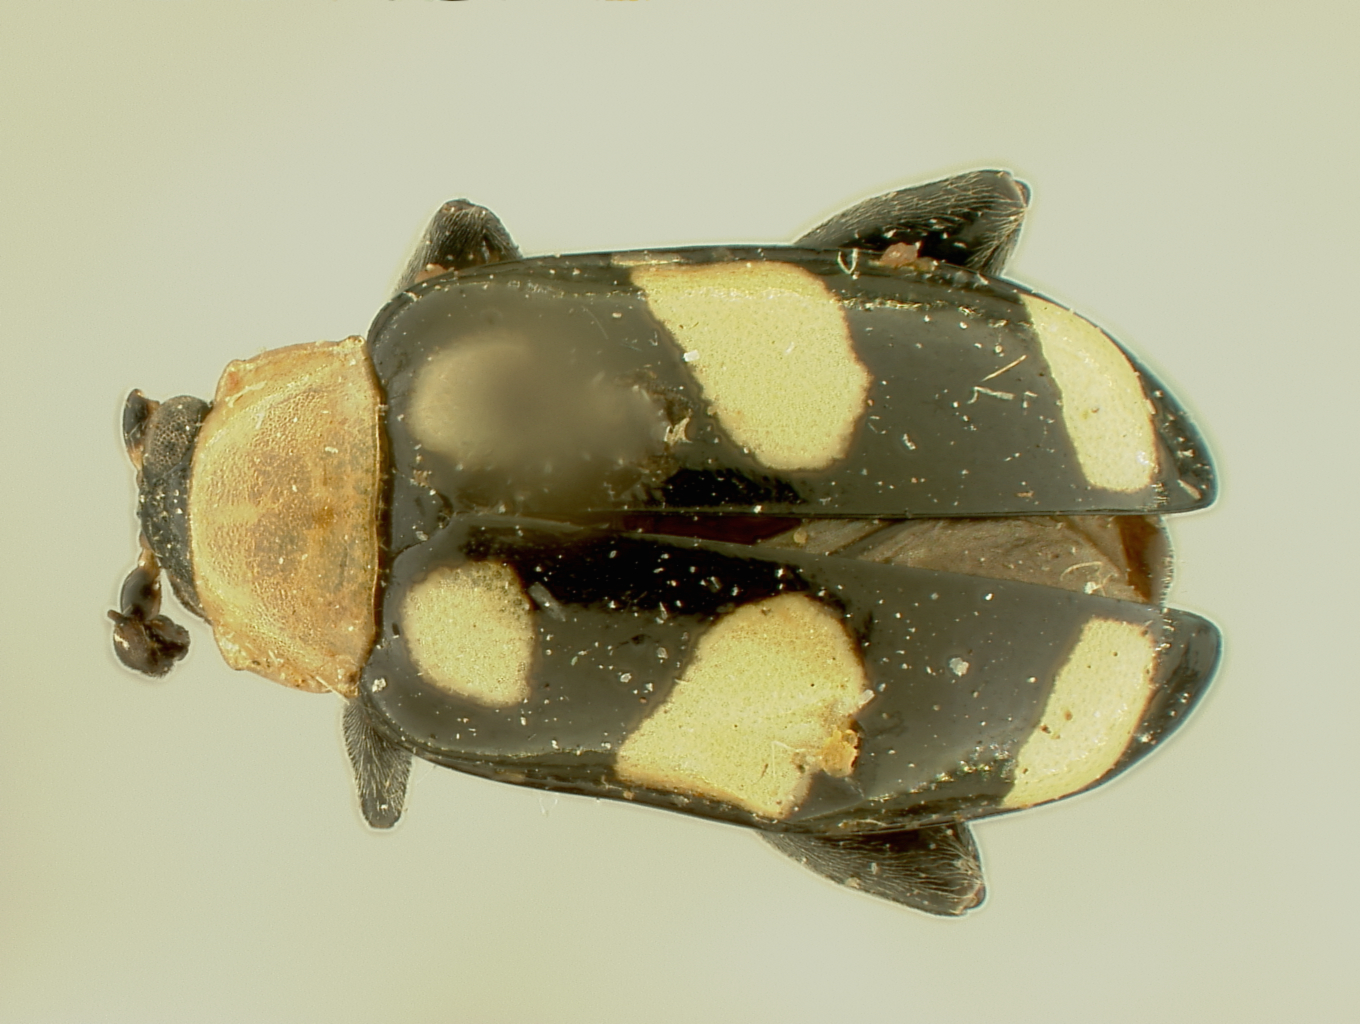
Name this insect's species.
Nephrica weyrauchi
